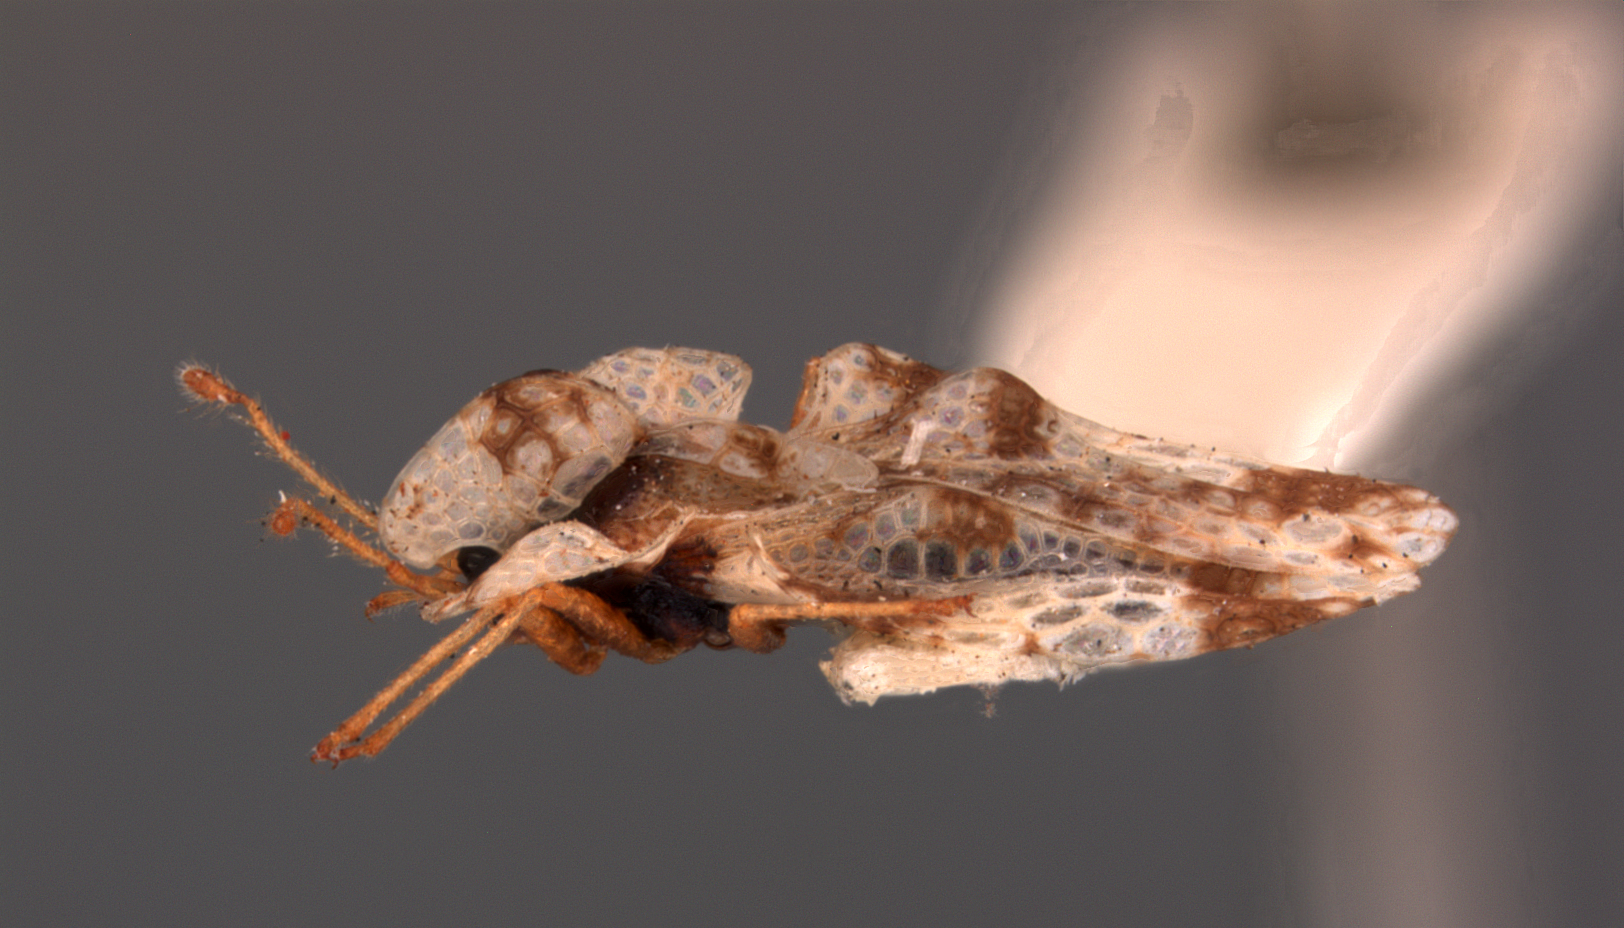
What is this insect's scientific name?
Corythucha salicis
